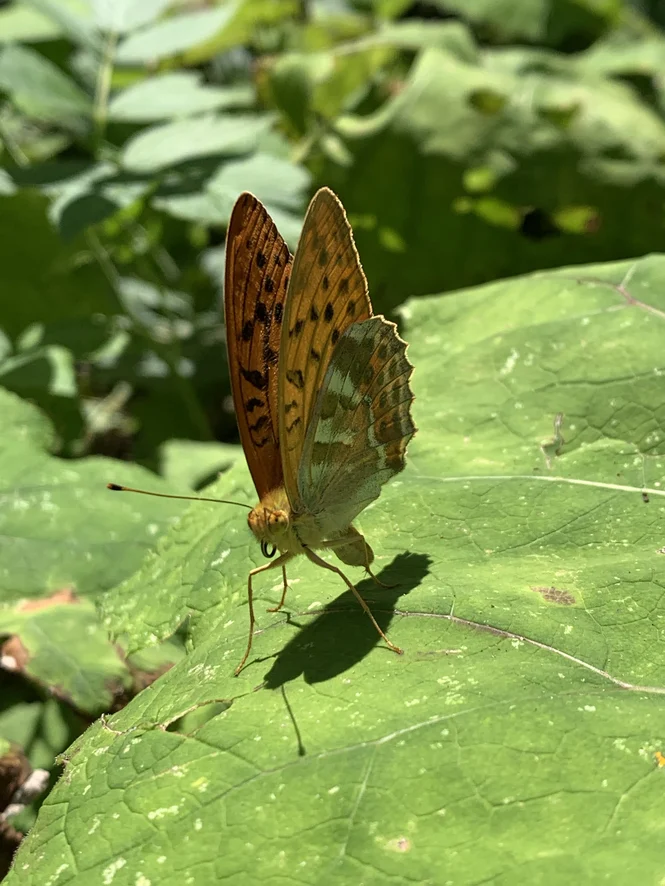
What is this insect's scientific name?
Argynnis paphia
